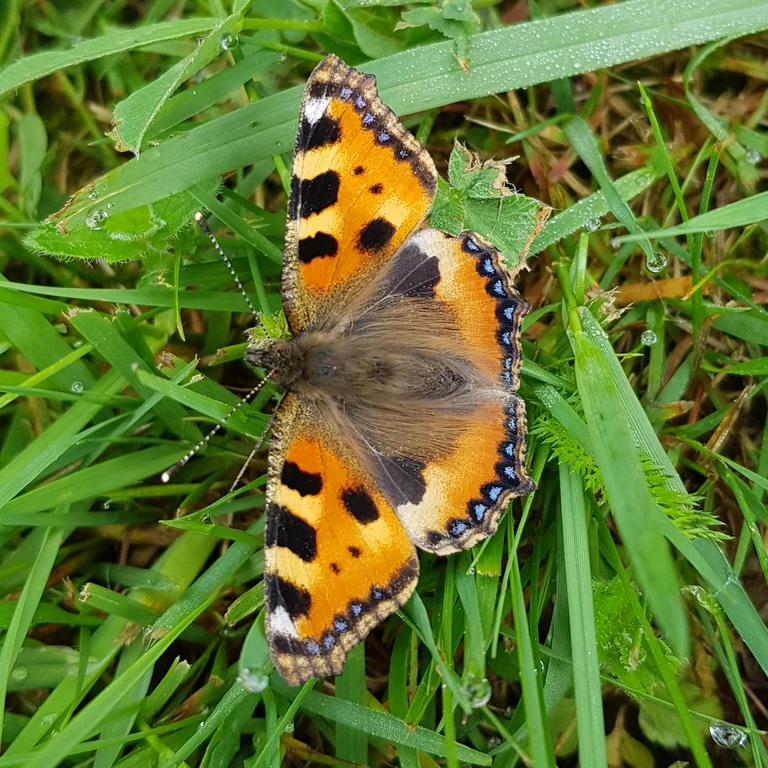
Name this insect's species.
Aglais urticae
